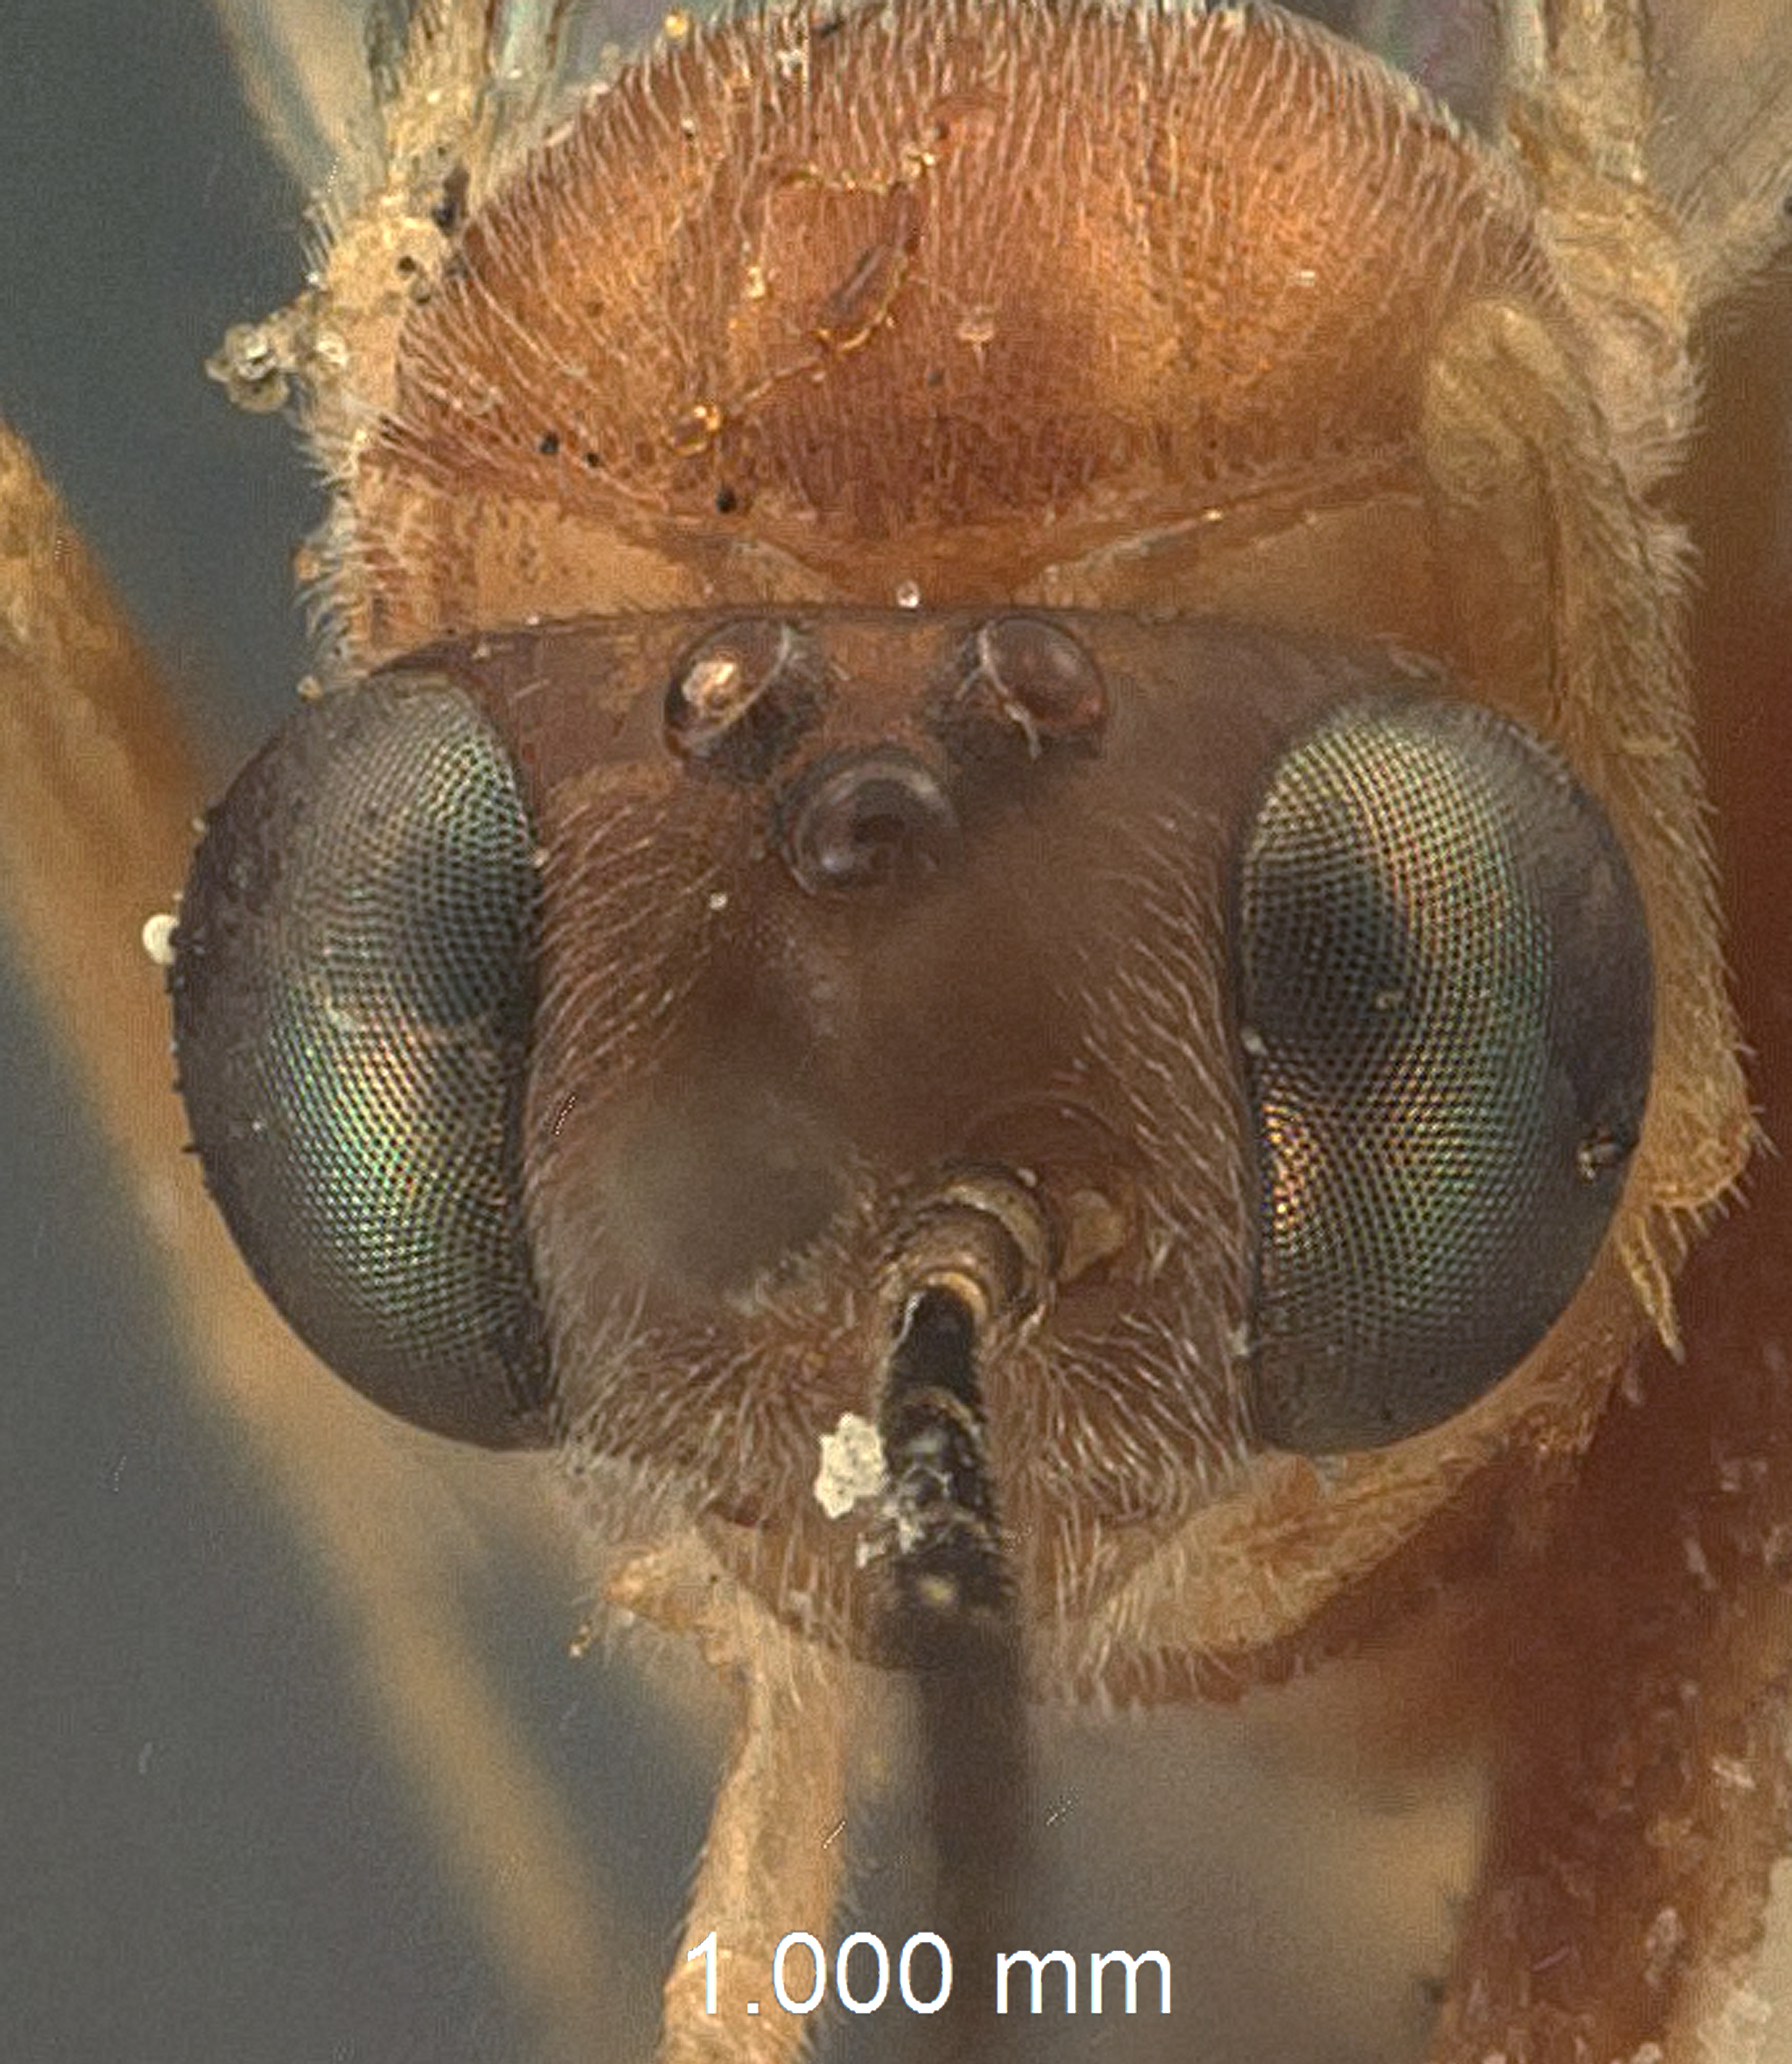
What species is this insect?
Cremastus tetralophae
